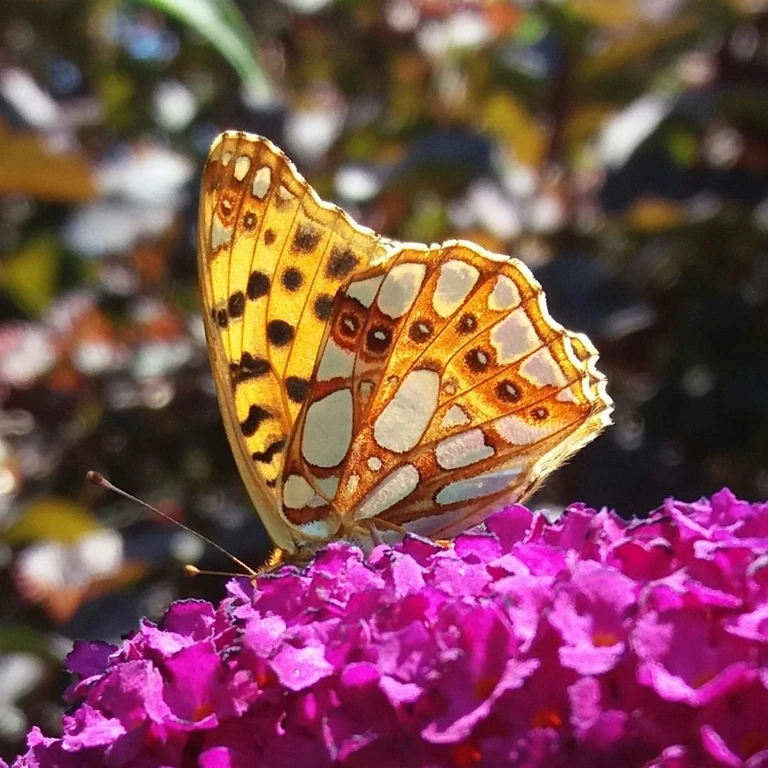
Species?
Issoria lathonia
